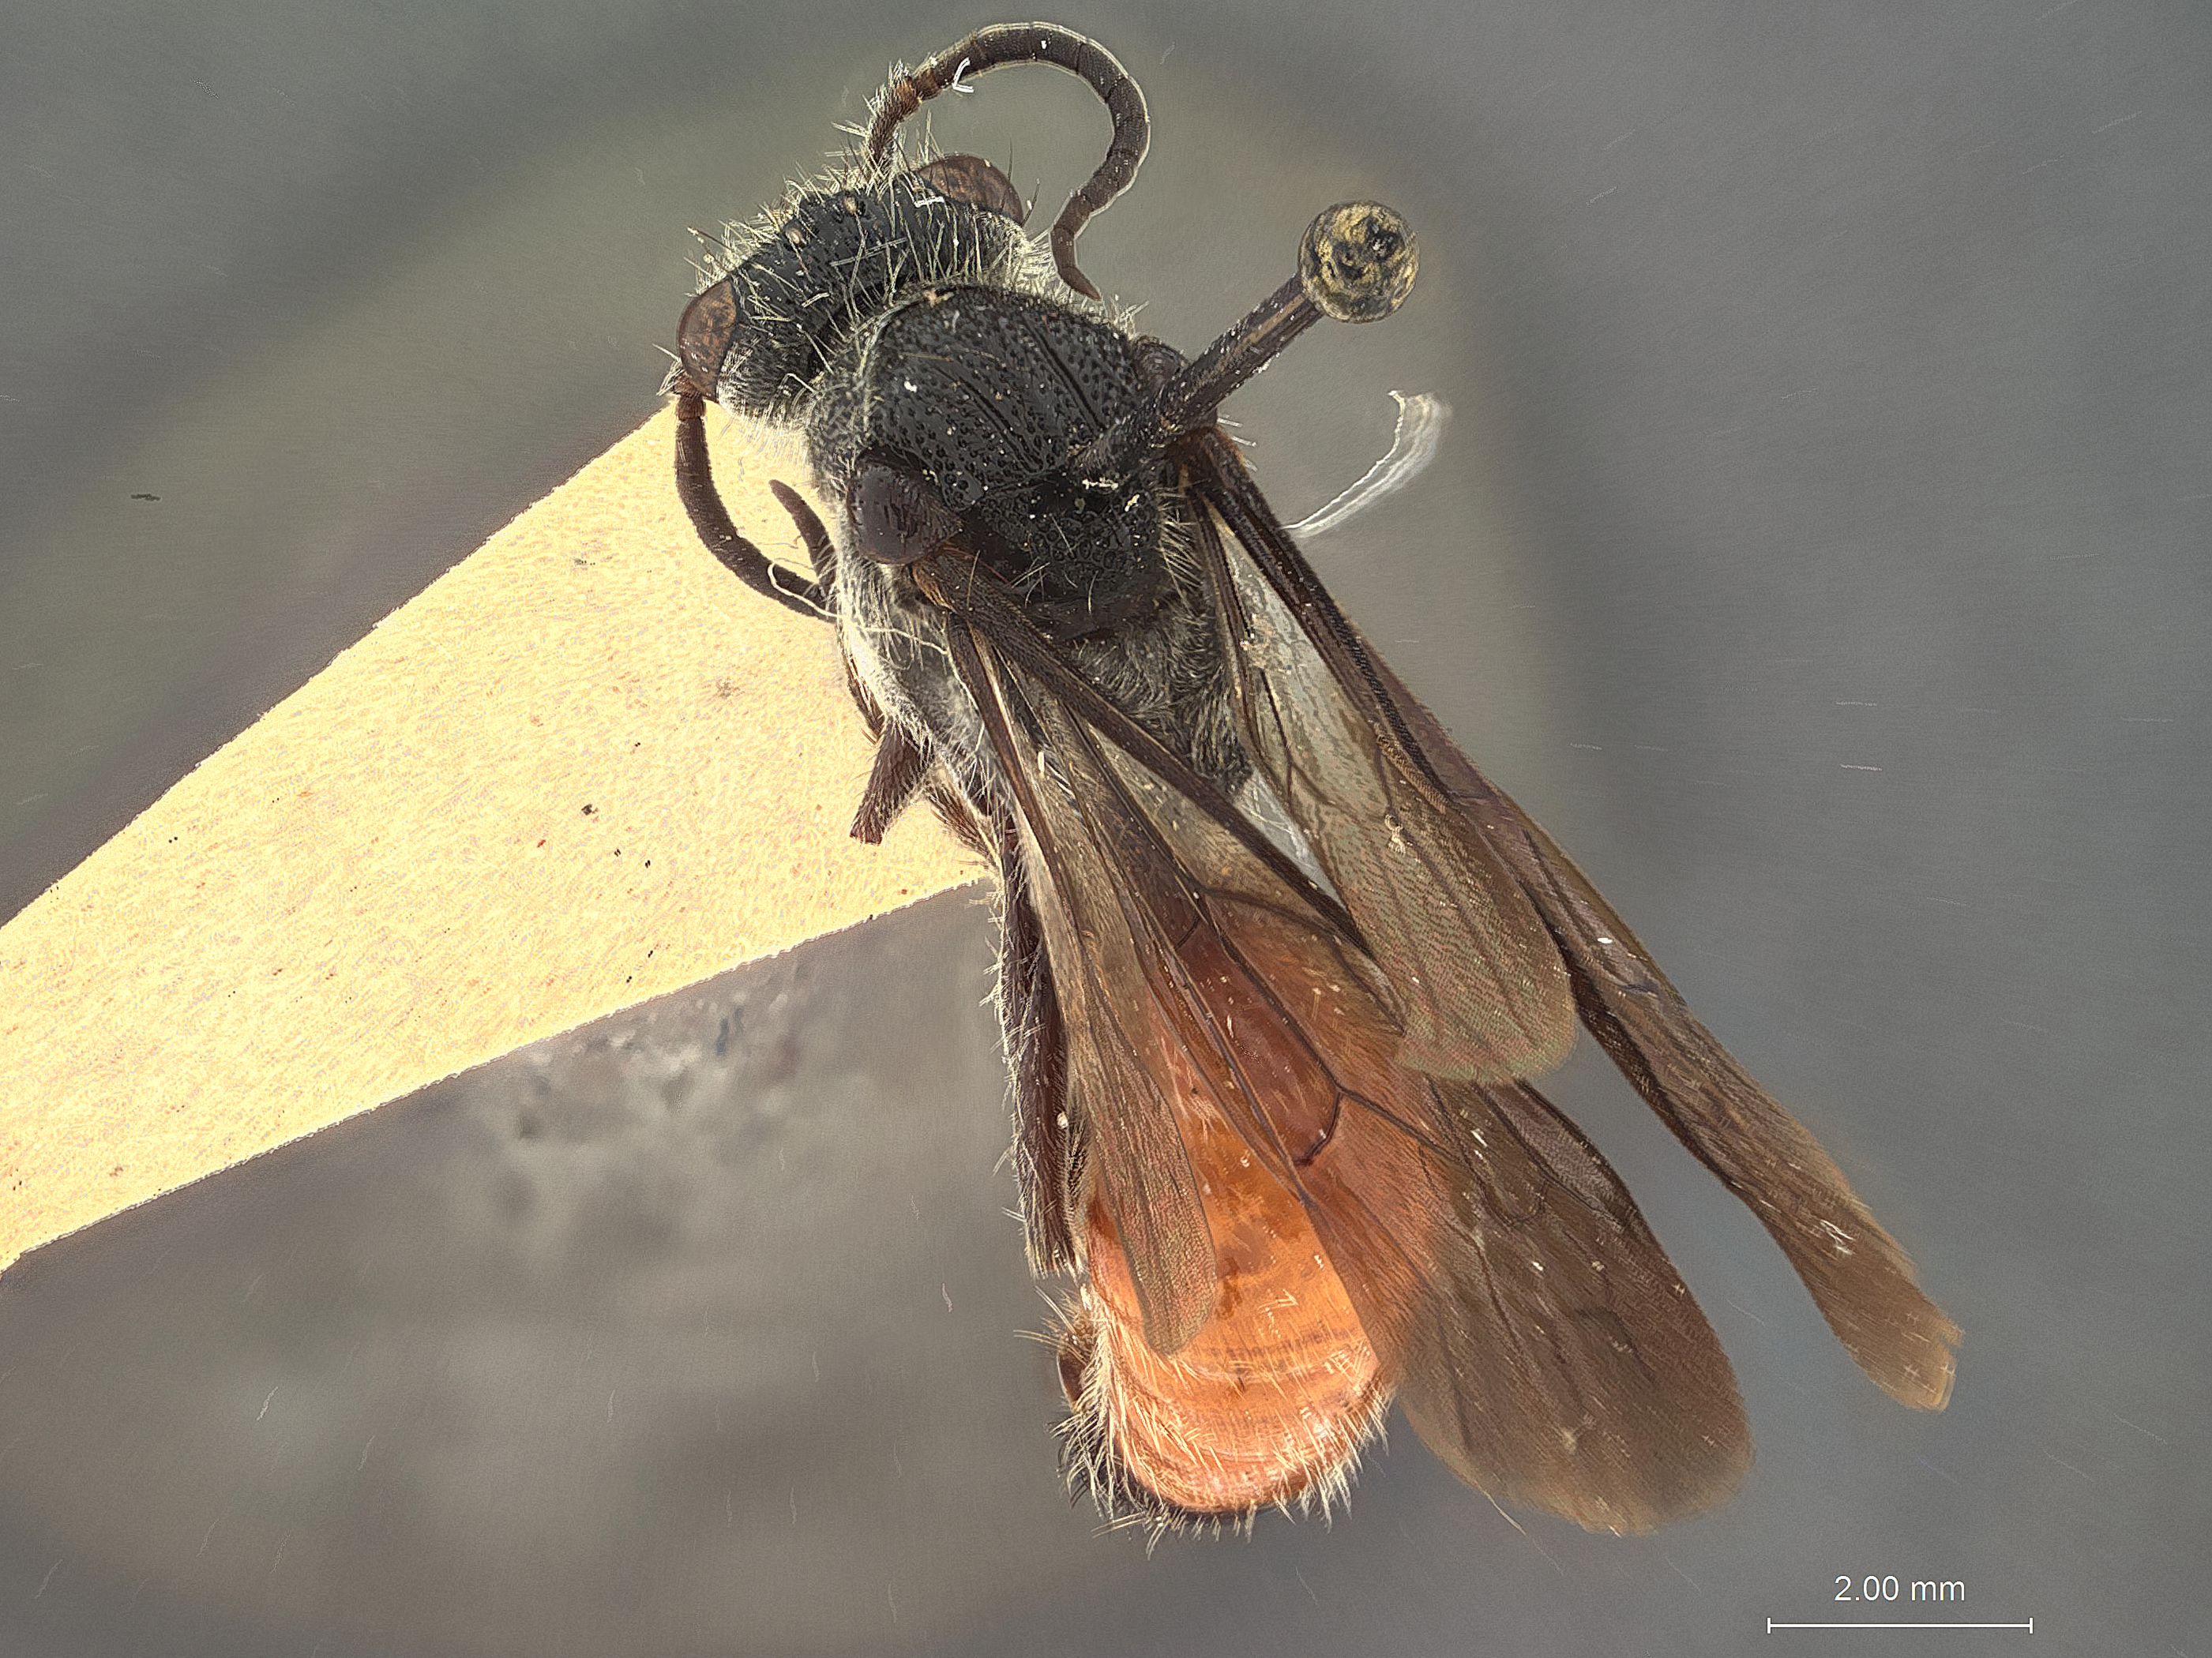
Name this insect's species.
Trogaspidia minor
